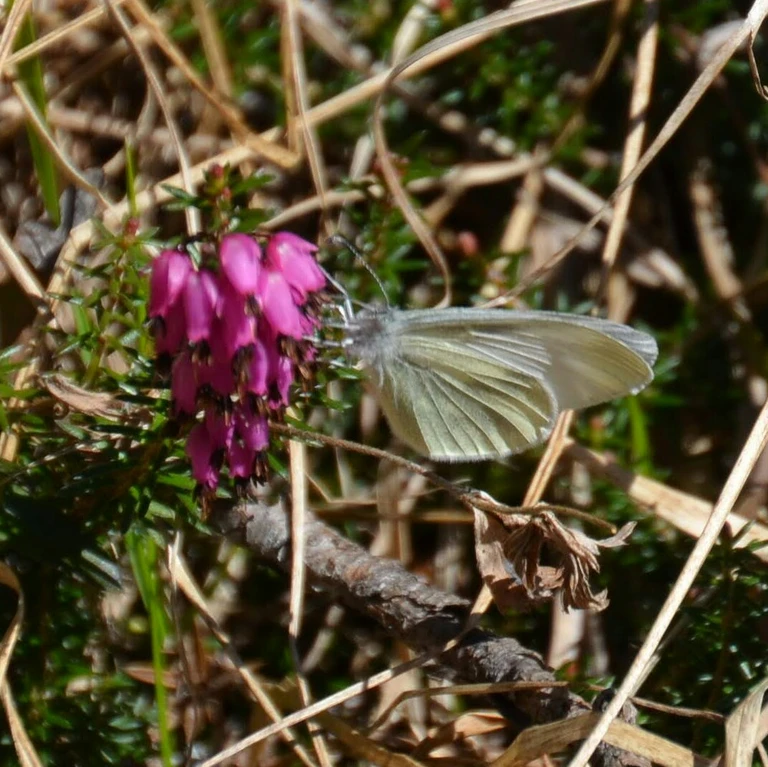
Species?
Leptidea sinapis/juvernica
